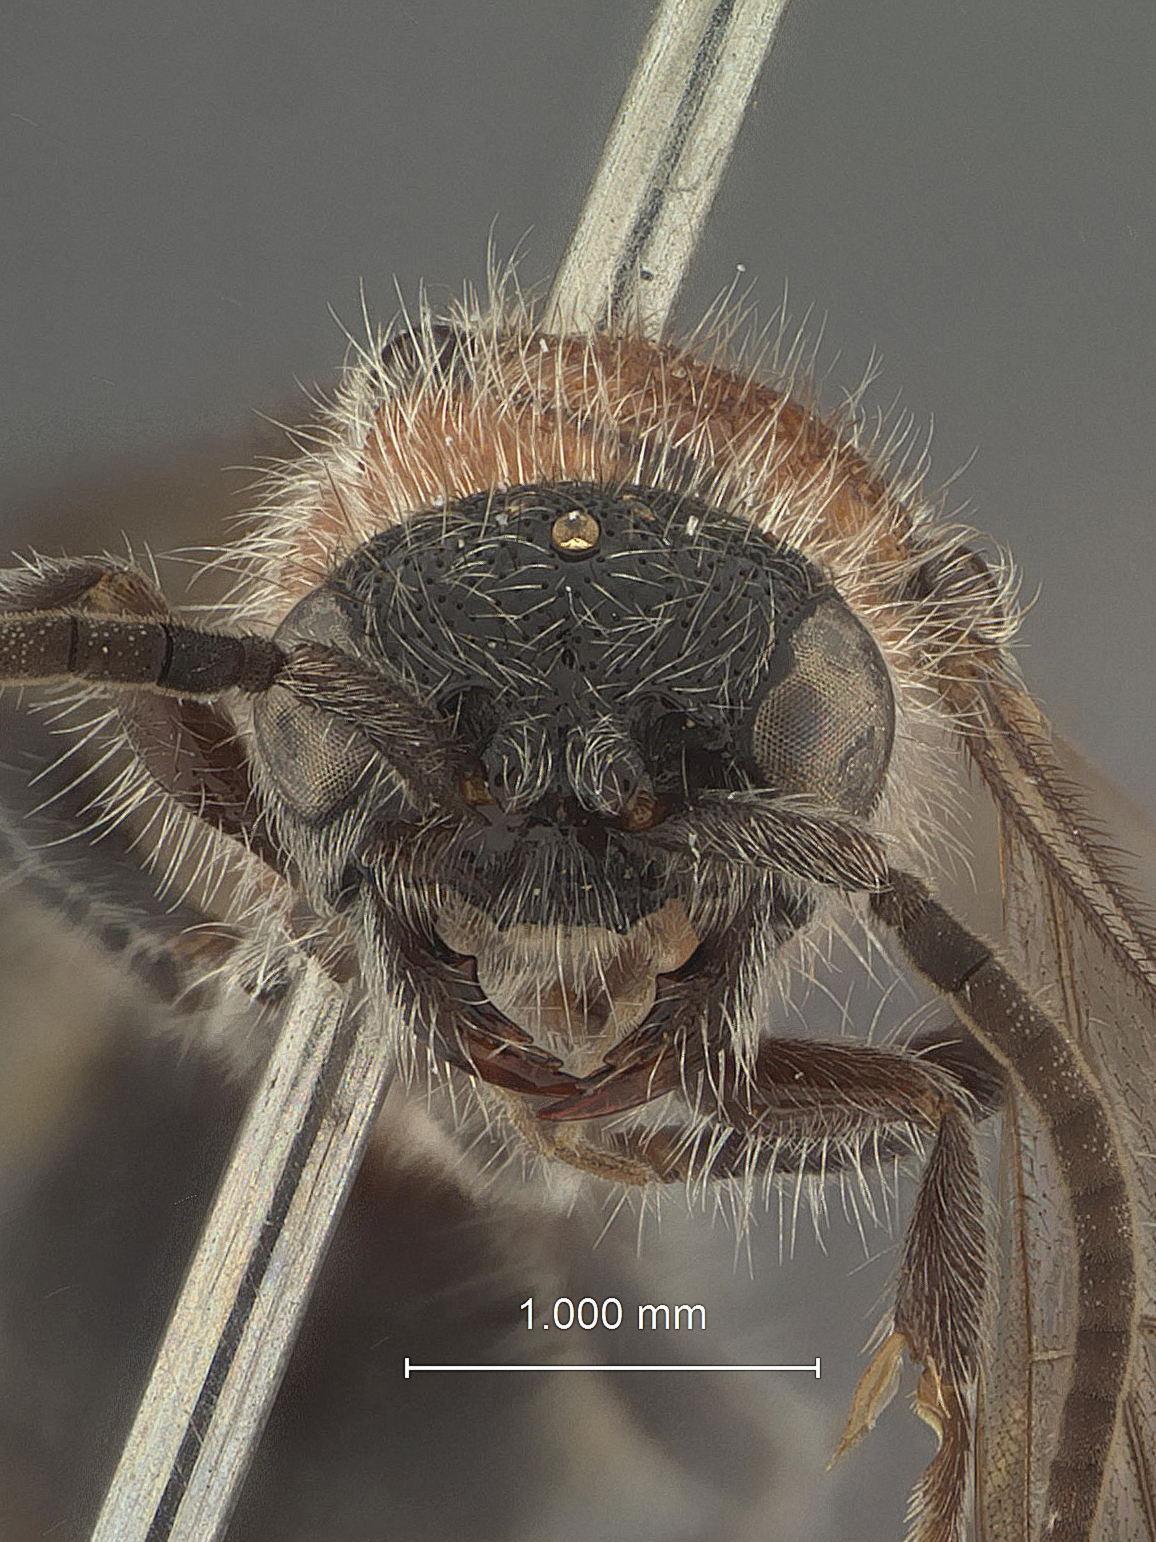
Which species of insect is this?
Squamulotilla teuta
